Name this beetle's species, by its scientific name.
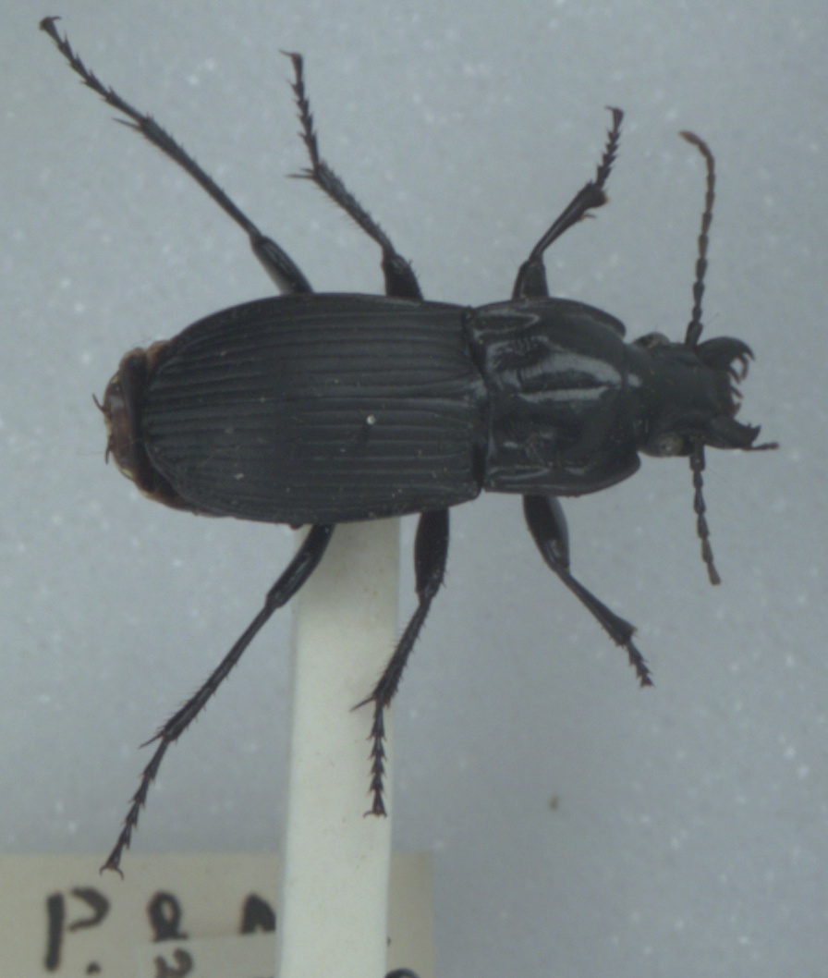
Abax parallelepipedus
